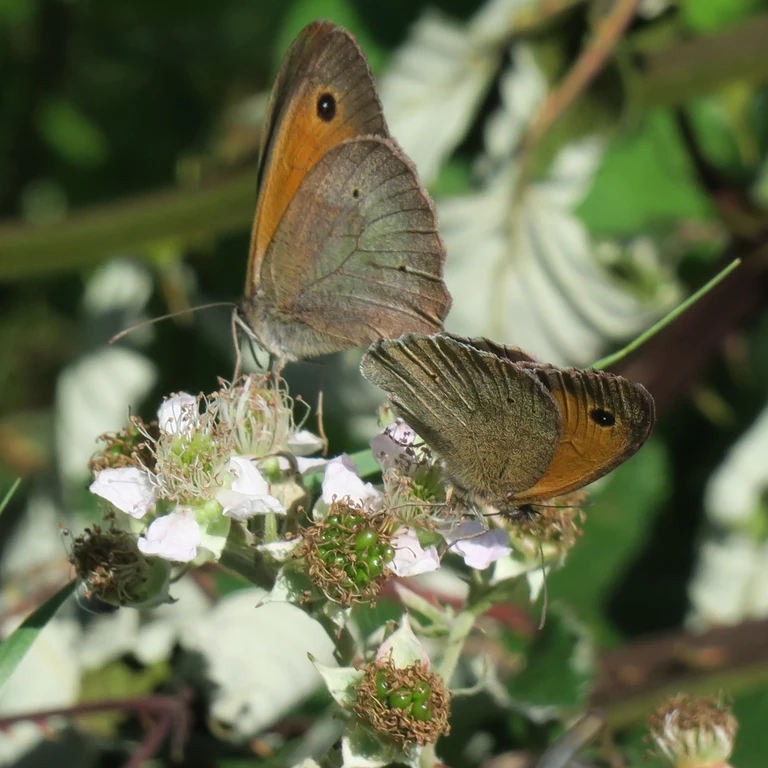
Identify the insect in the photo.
Maniola jurtina
